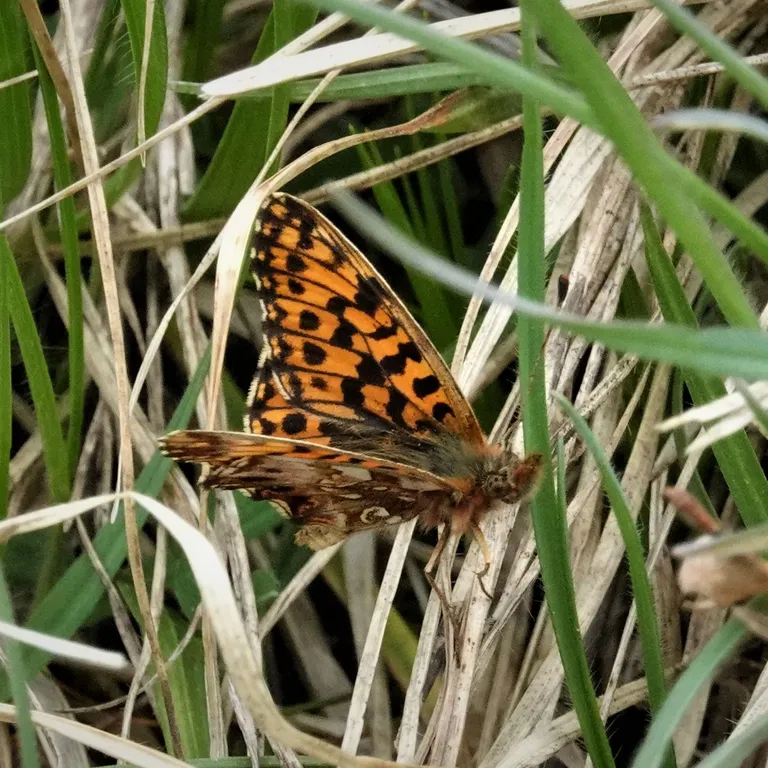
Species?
Boloria dia
